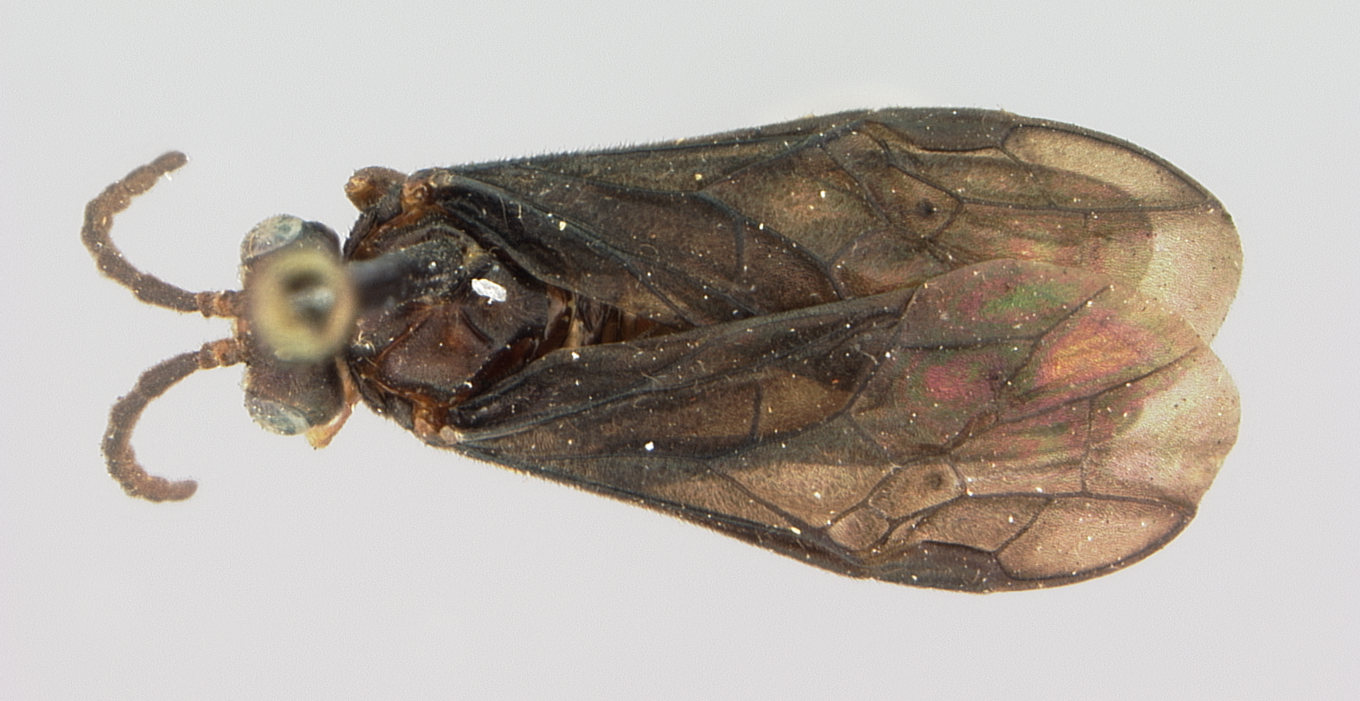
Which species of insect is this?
Phymatocera racemosae
